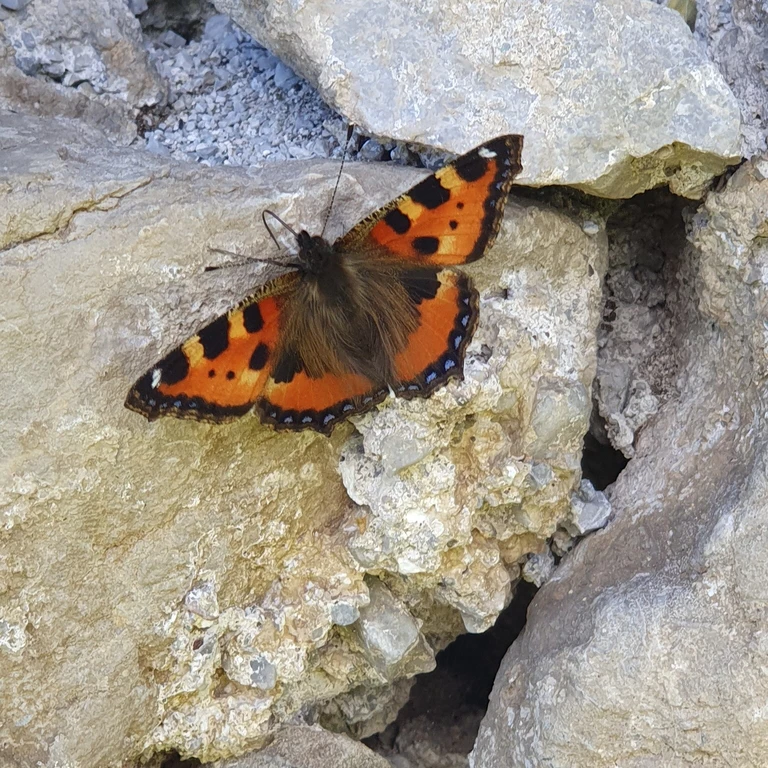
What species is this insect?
Aglais urticae
